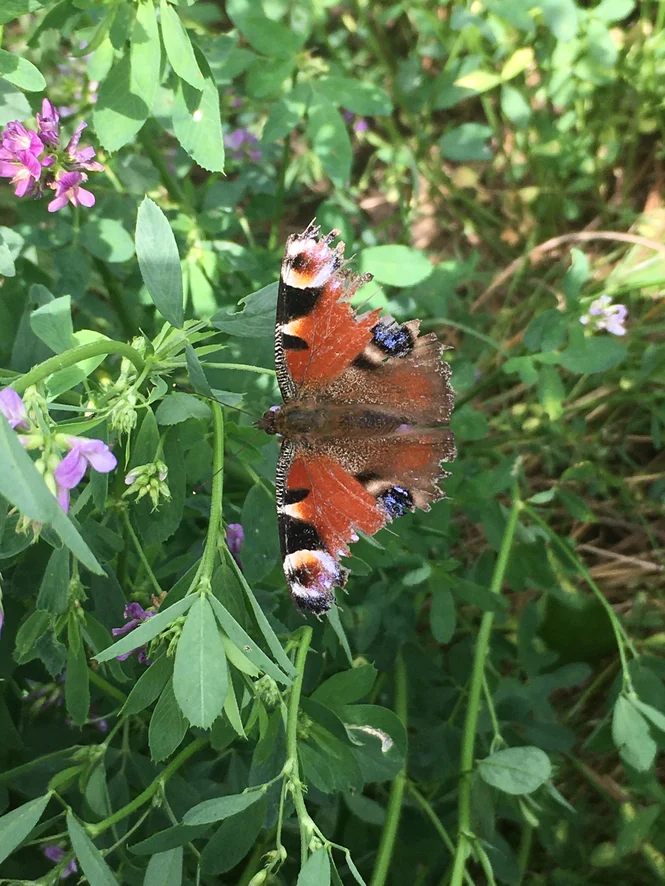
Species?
Aglais io
